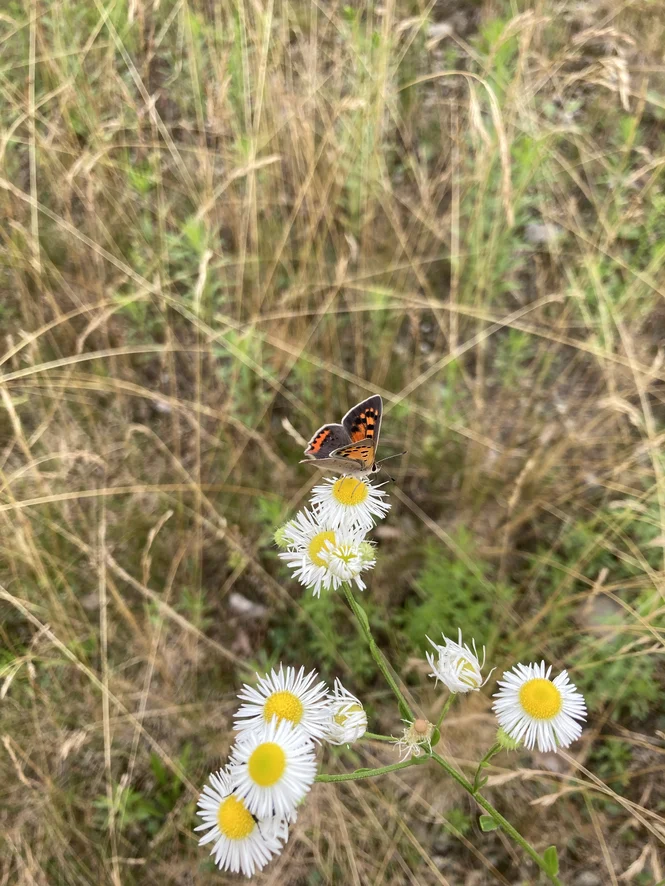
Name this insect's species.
Lycaena phlaeas
